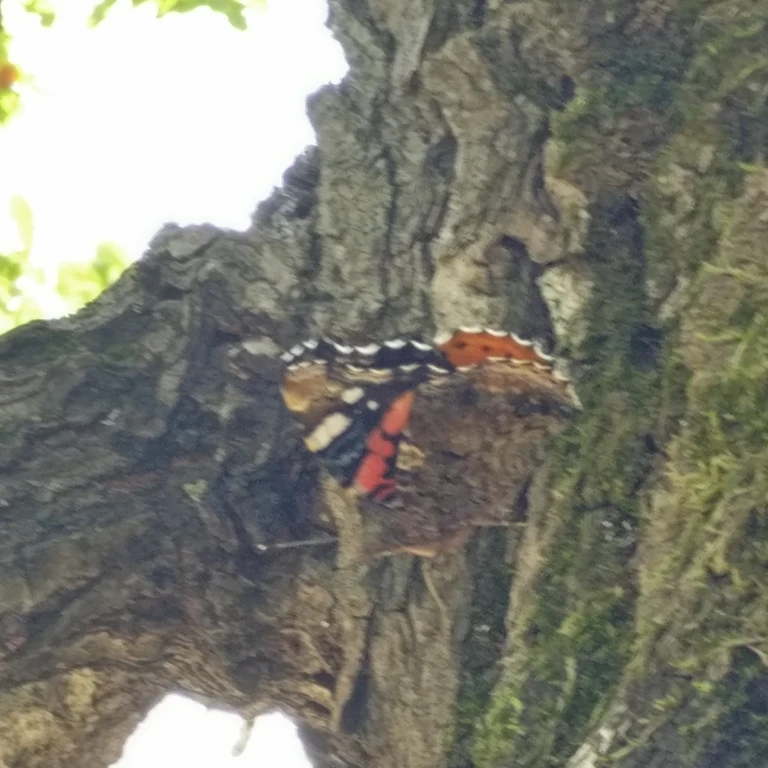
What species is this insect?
Vanessa atalanta
